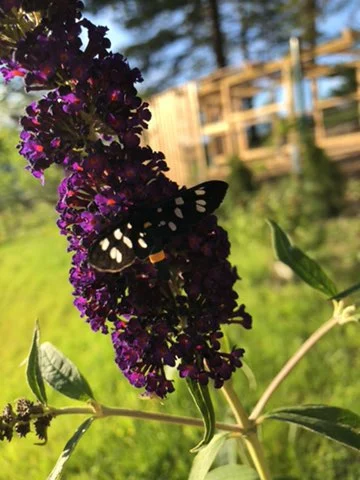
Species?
Amata phegea
